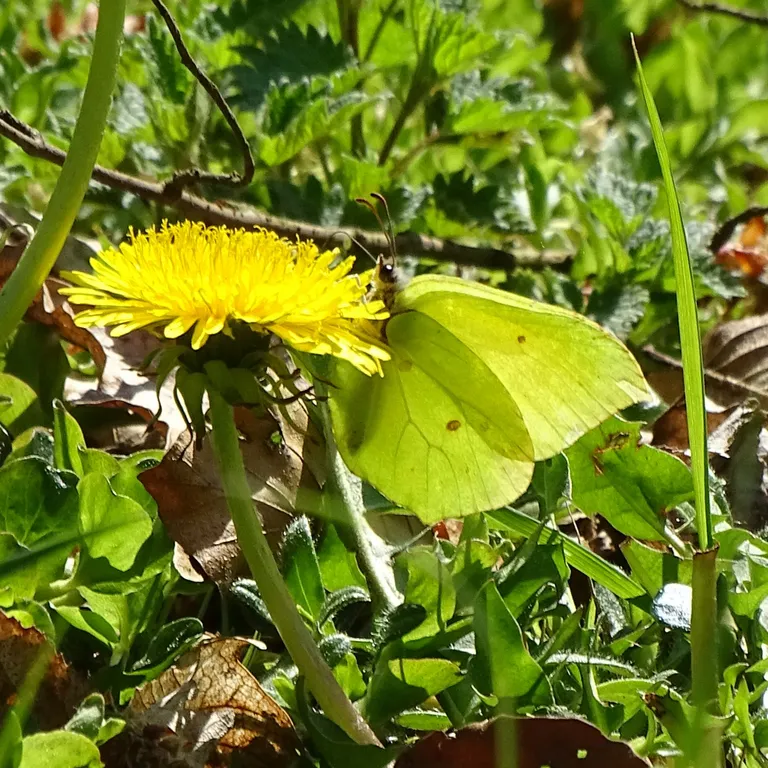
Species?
Gonepteryx rhamni
